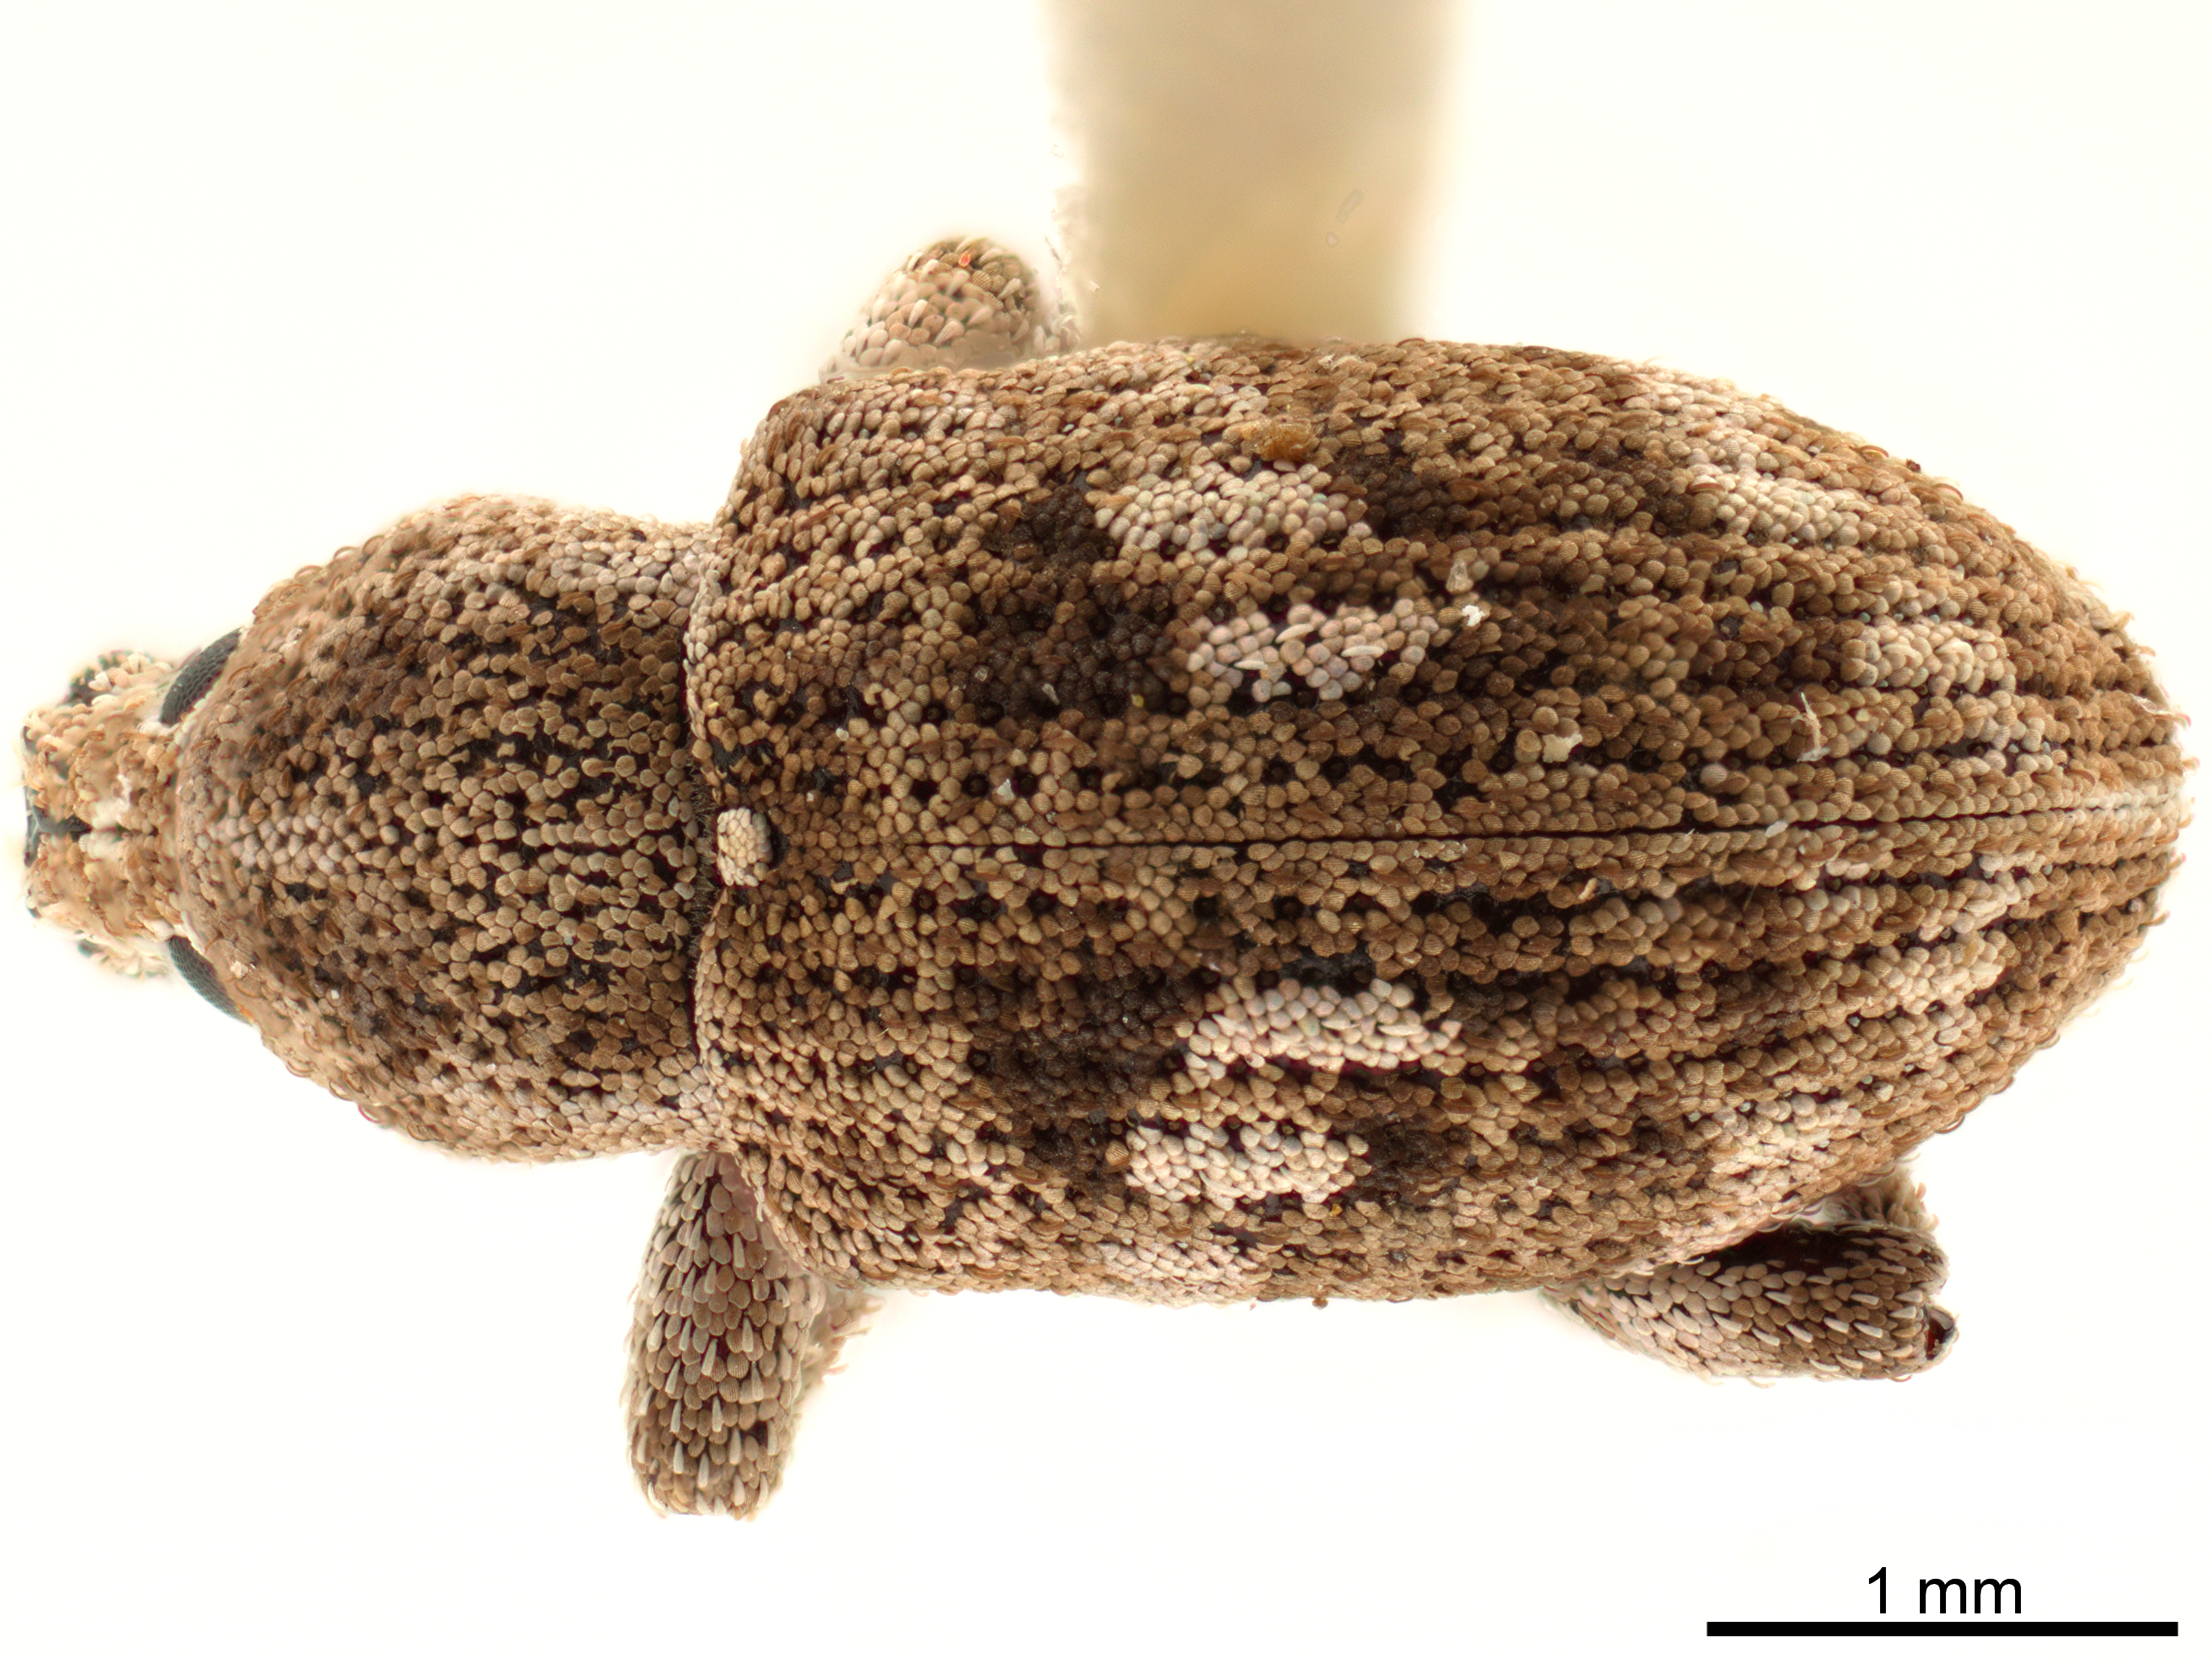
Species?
Promecops leucothyrea
